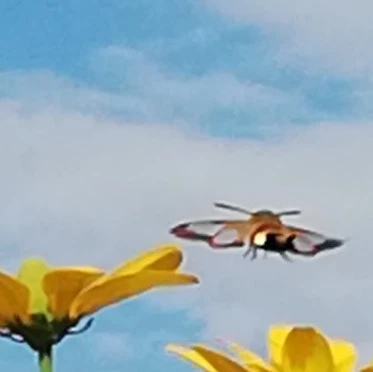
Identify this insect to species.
Hemaris fuciformis
